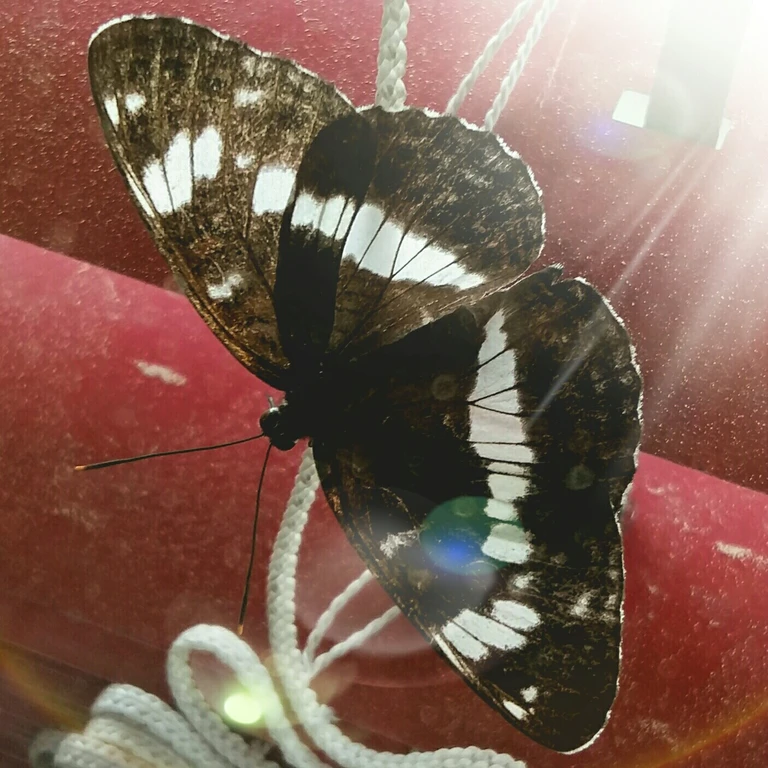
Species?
Limenitis camilla (also Ladoga camilla)
